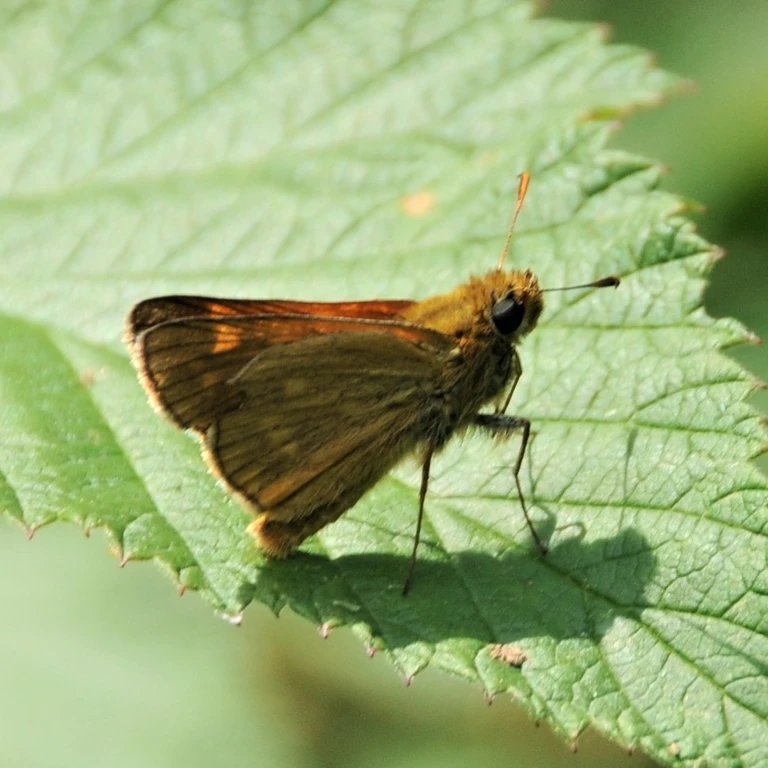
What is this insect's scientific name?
Ochlodes sylvanus (also Ochlodes venata)
